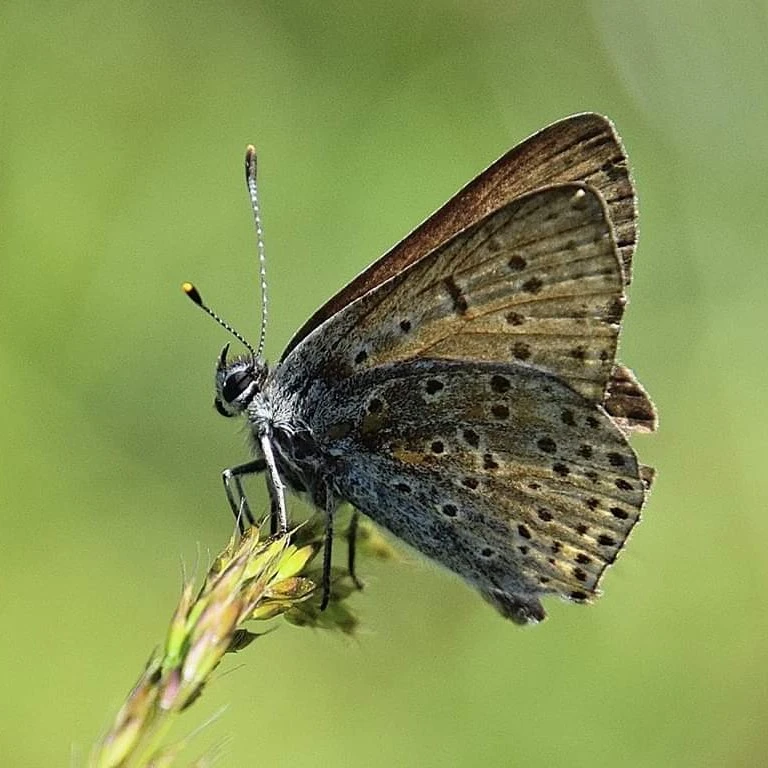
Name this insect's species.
Lycaena tityrus (also Loweia tityrus)
